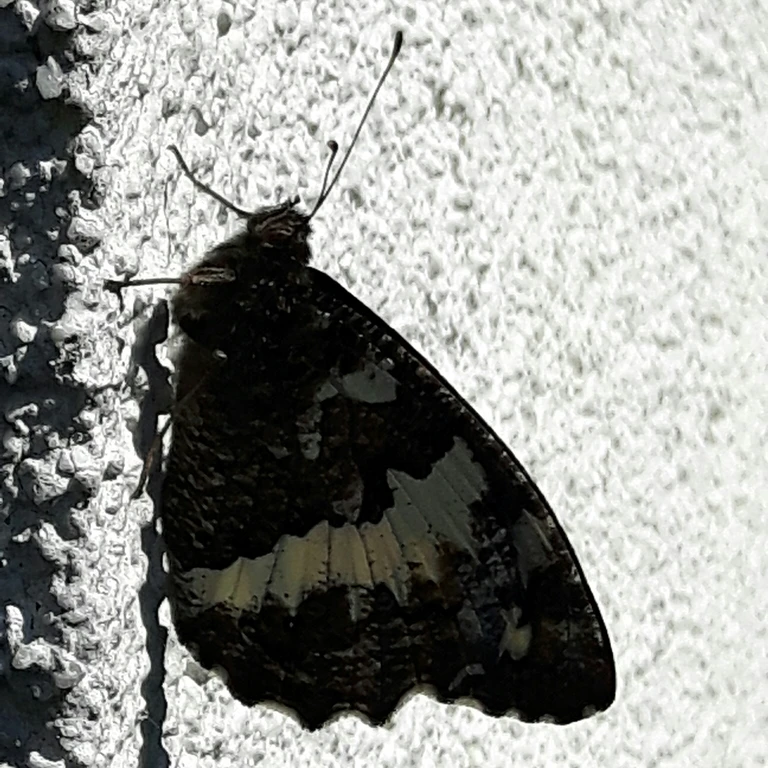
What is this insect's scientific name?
Brintesia circe
